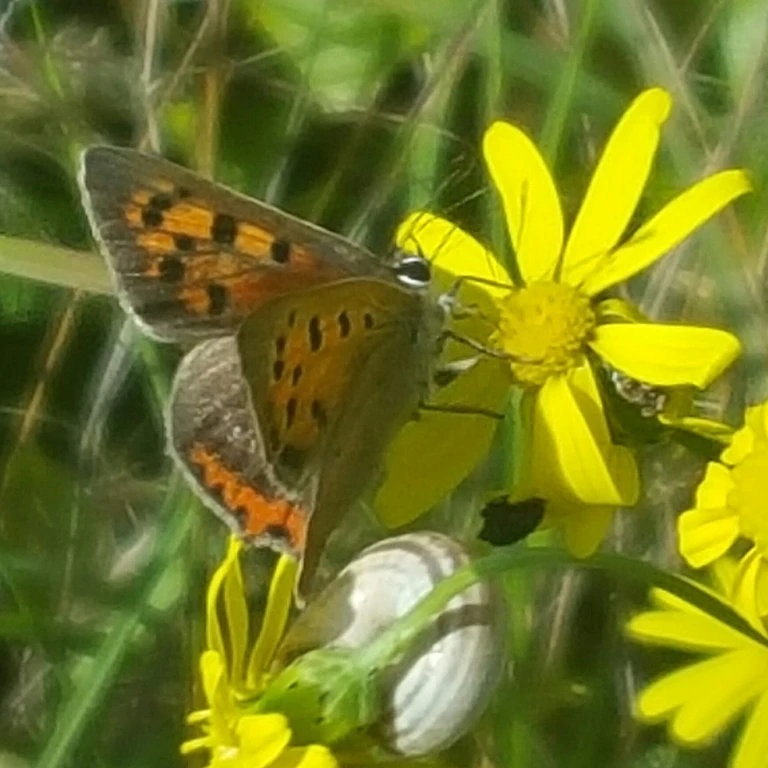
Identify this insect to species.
Lycaena phlaeas
